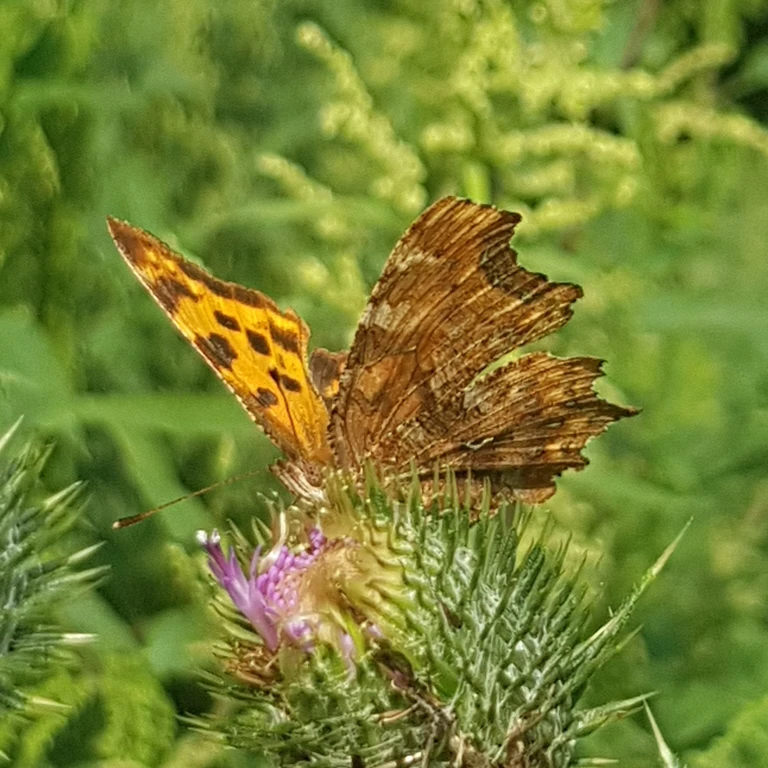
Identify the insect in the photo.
Polygonia c-album
